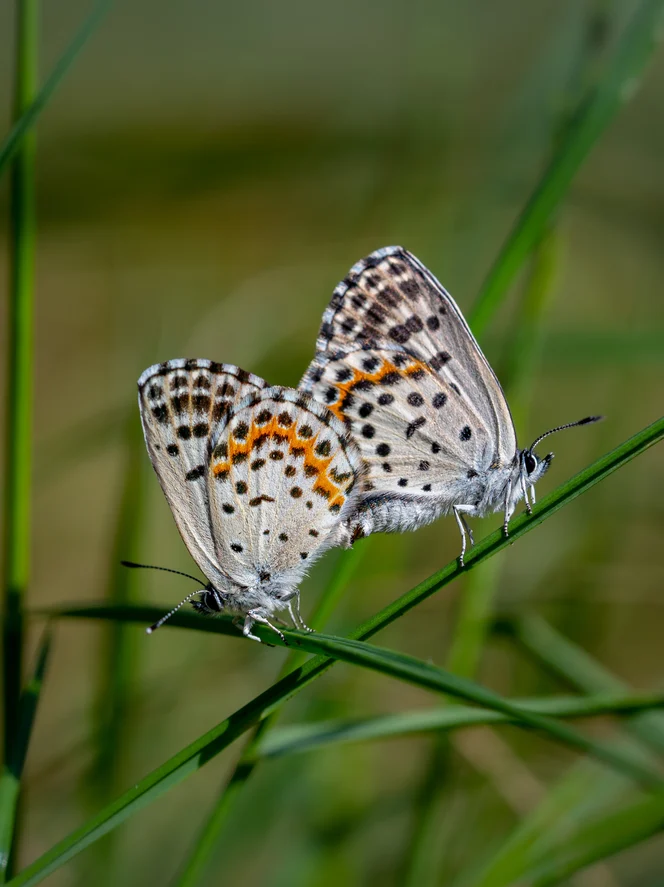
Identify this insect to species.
Scolitantides orion
